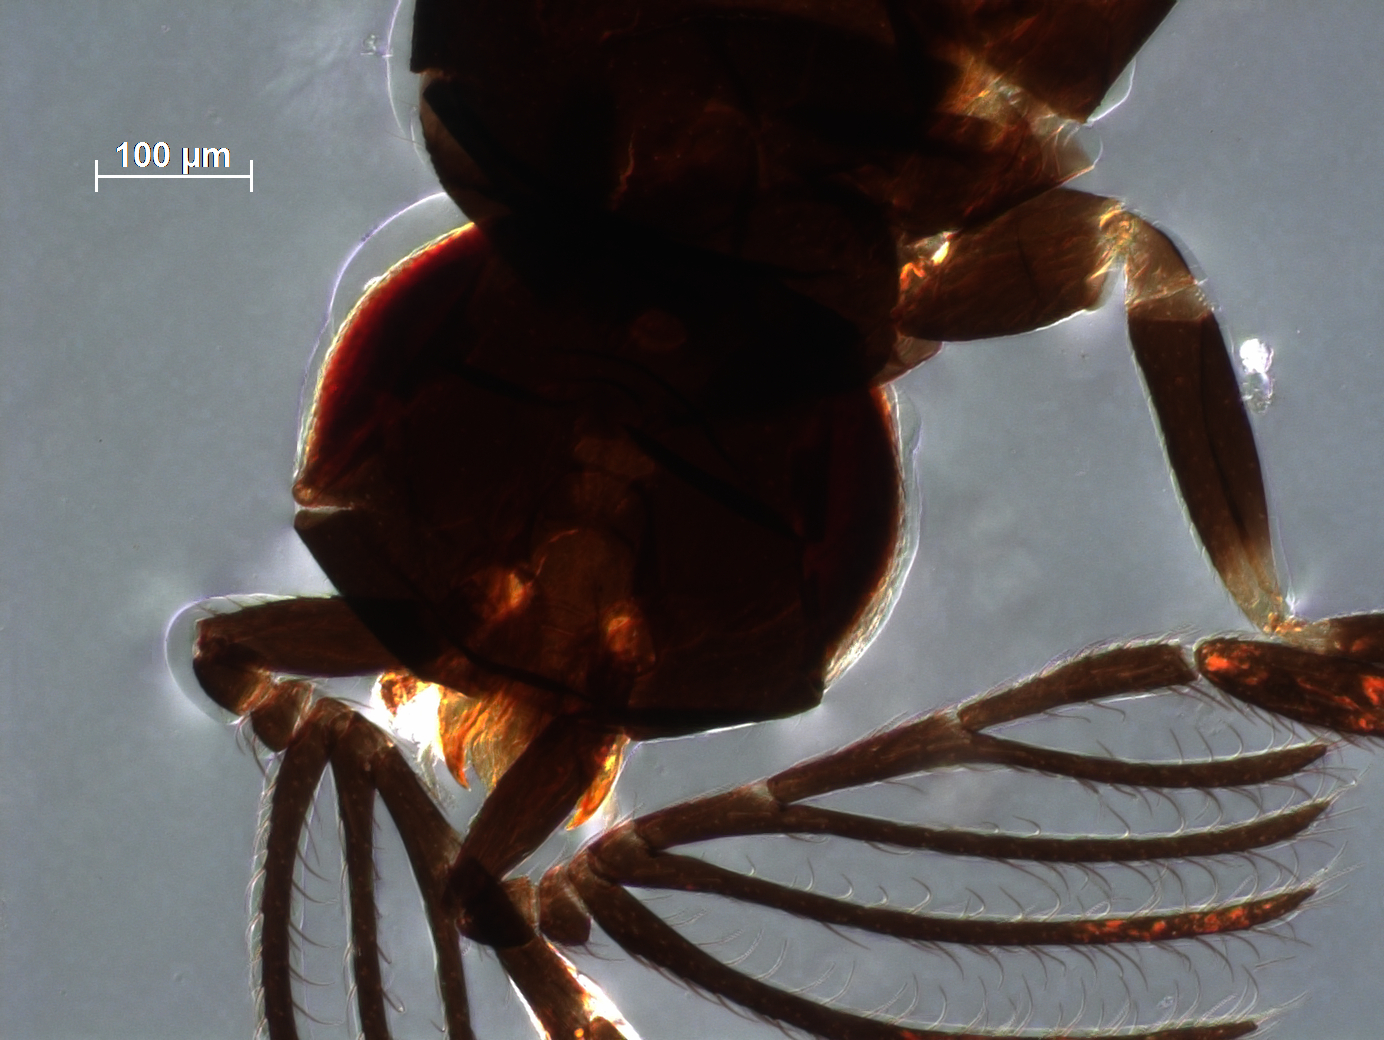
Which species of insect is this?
Tetralophidea apicata
